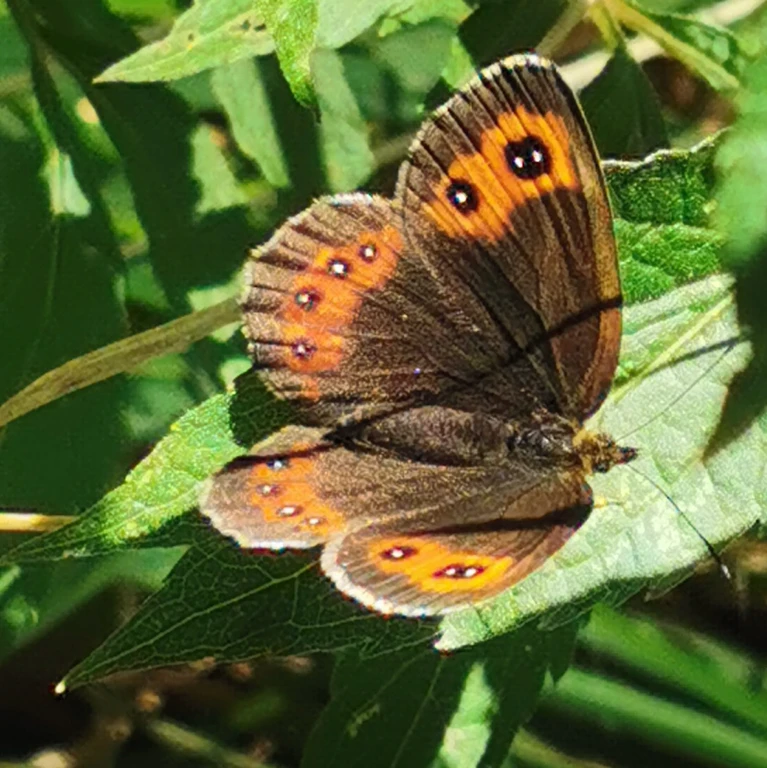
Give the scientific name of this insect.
Erebia aethiops
